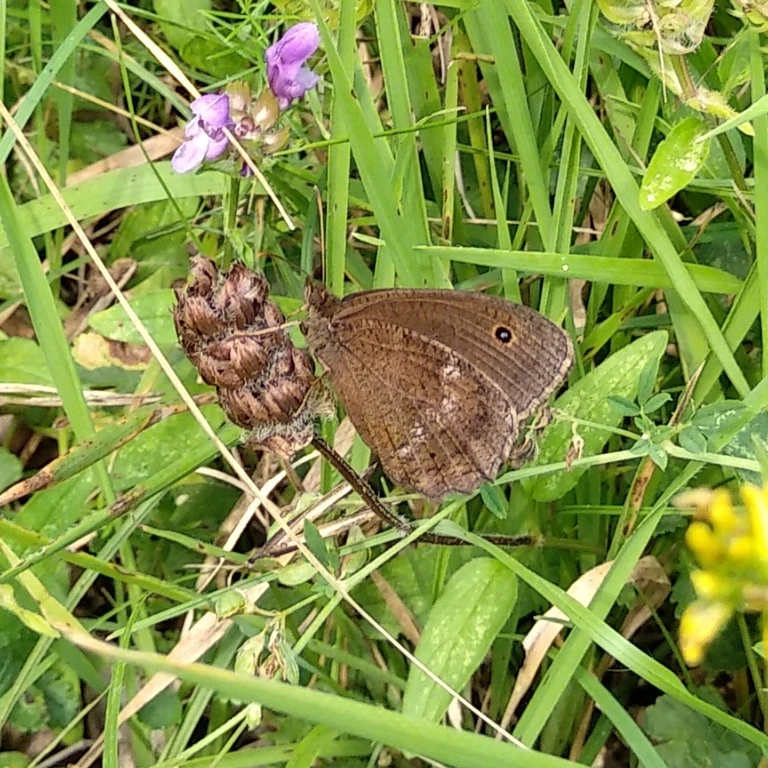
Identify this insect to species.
Minois dryas
